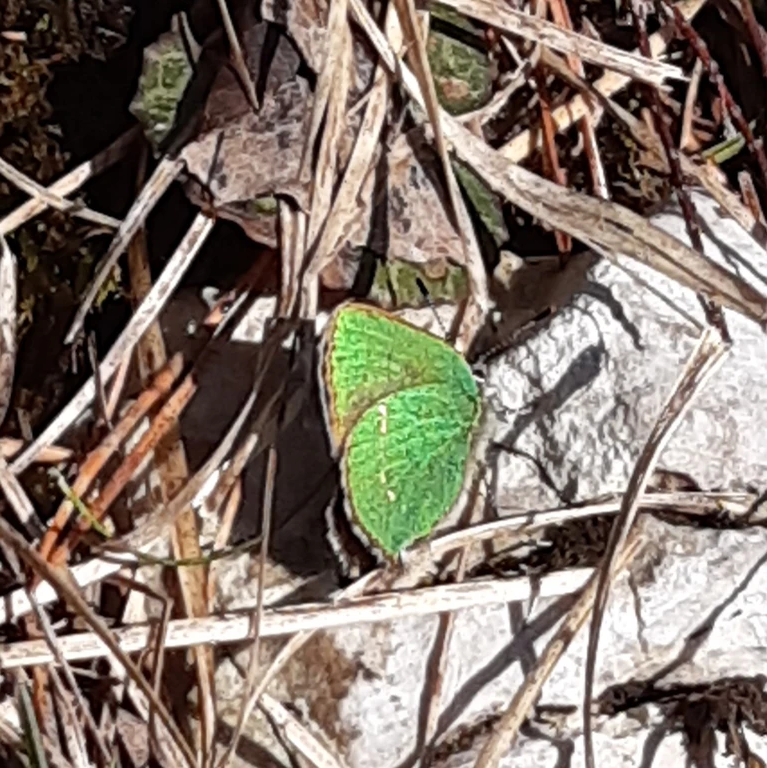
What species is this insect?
Callophrys rubi
